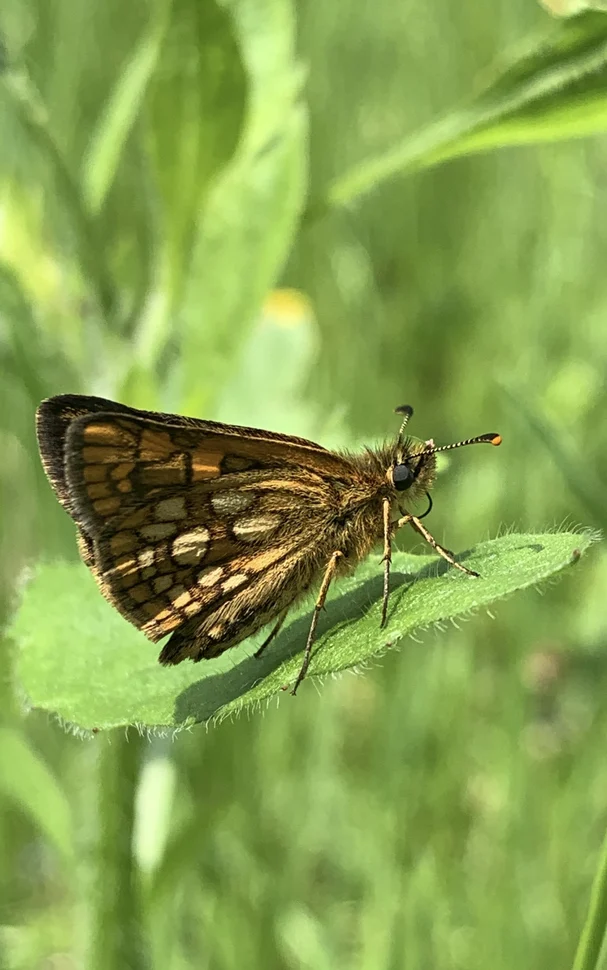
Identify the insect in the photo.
Carterocephalus palaemon
